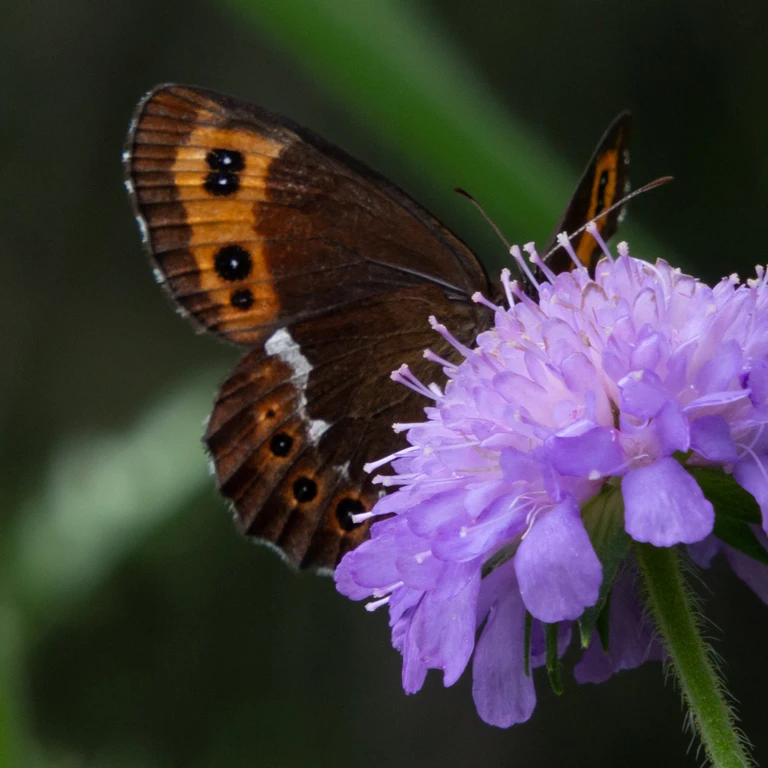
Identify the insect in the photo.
Erebia ligea
